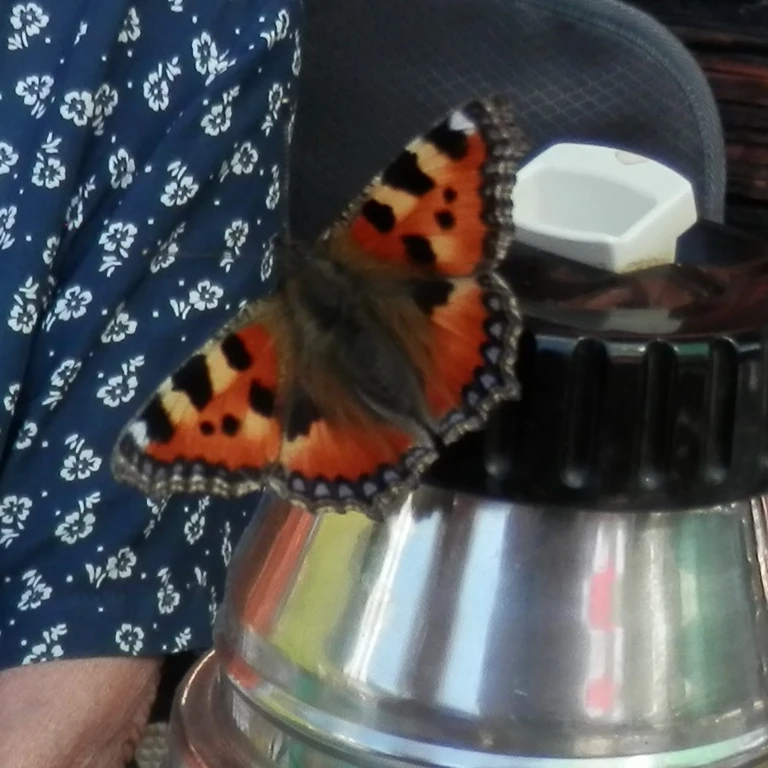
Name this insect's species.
Aglais urticae
